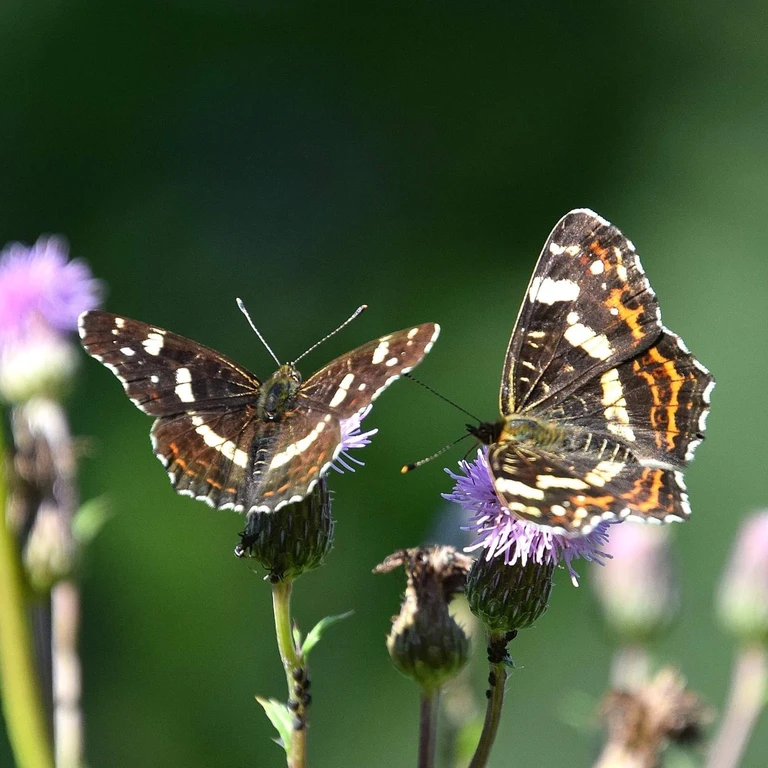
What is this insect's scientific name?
Araschnia levana
